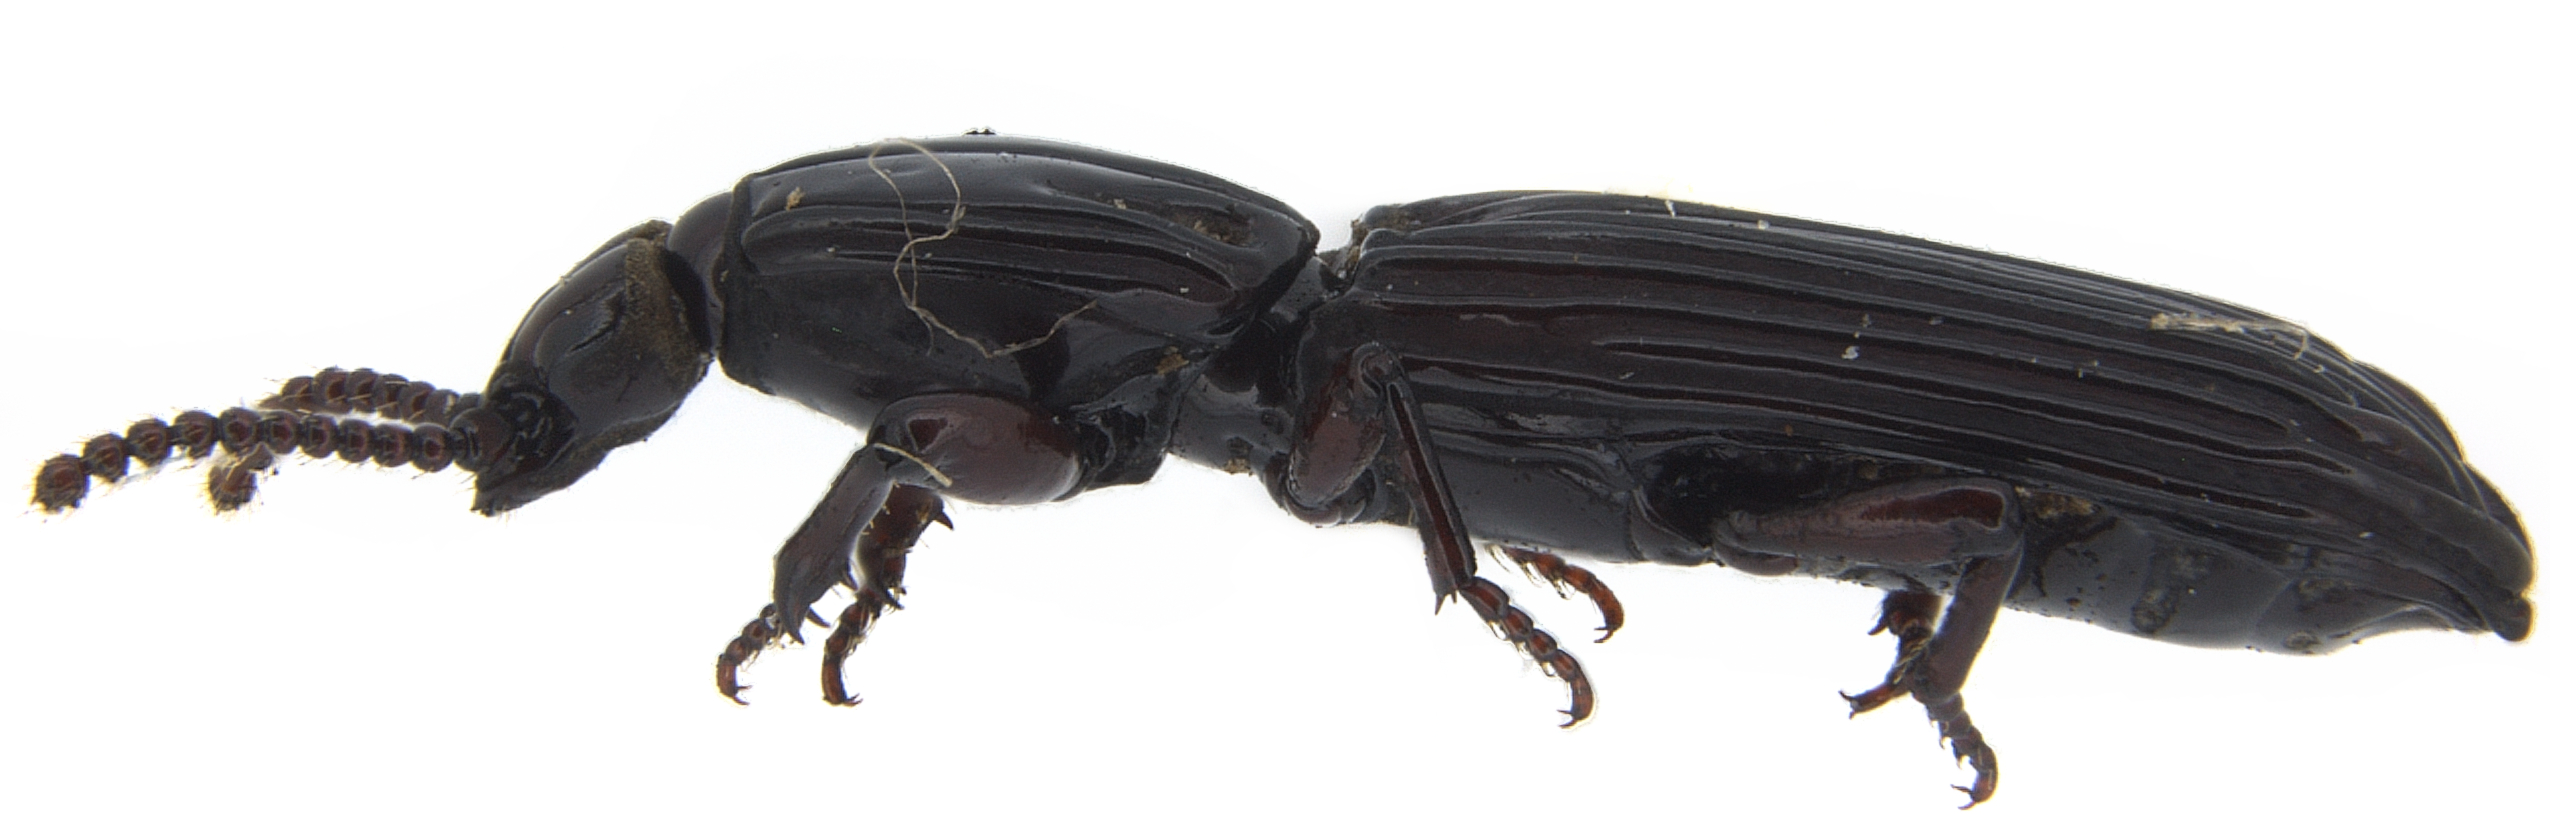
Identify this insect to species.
Clinidium sculptile
